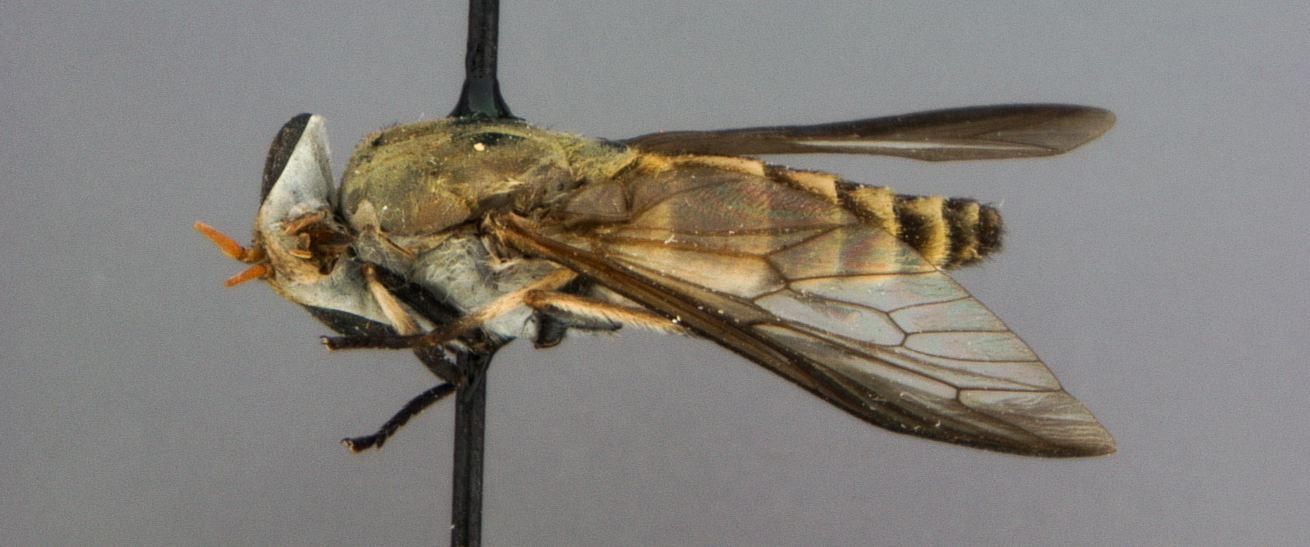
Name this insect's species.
Tabanus anabates
